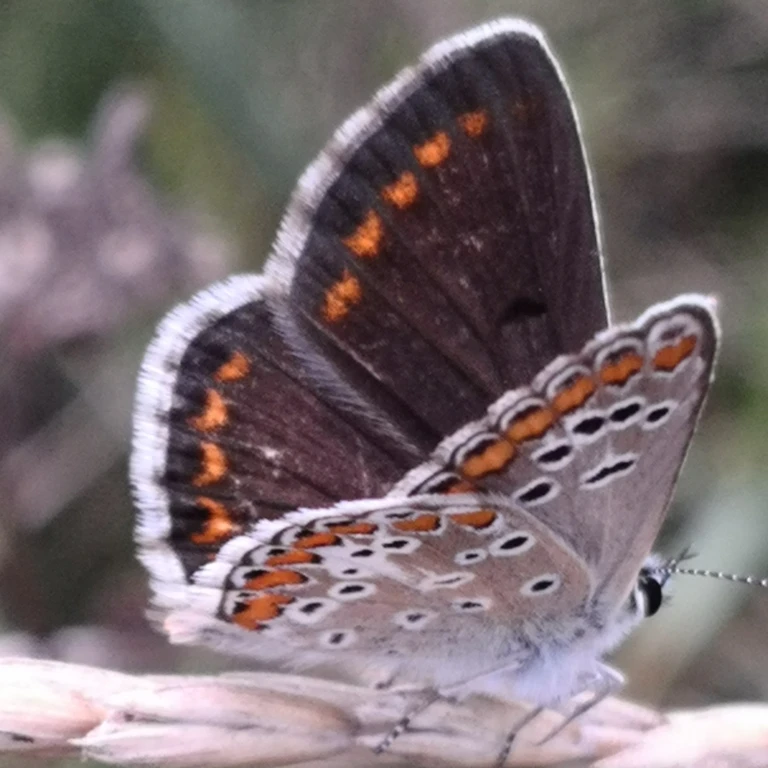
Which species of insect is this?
Aricia agestis/artaxerxes
